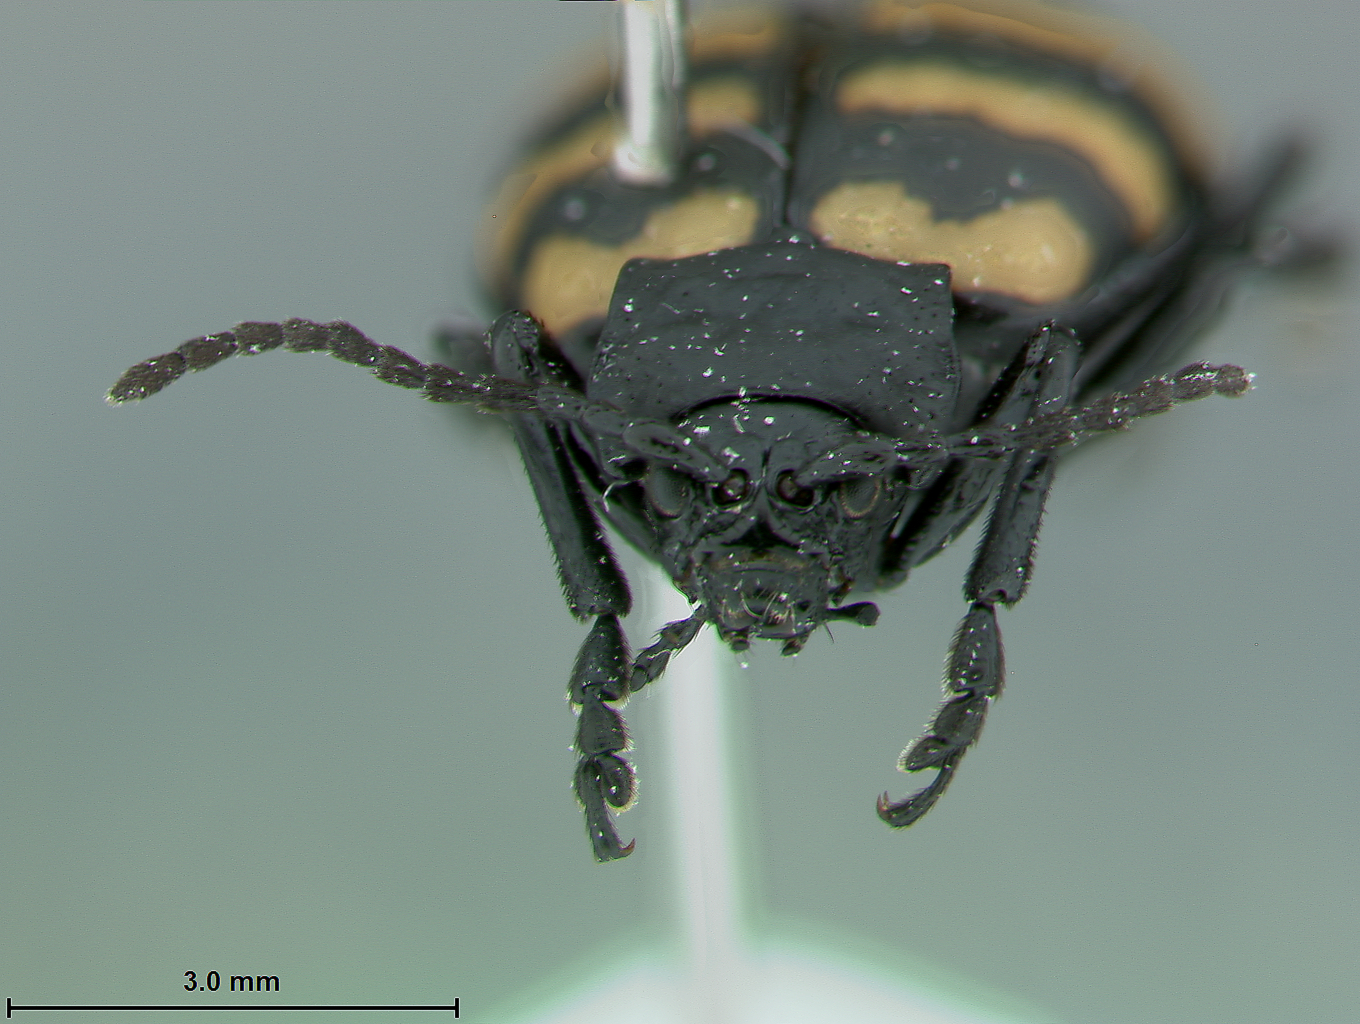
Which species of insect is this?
Yunnaniata konstantinovi
